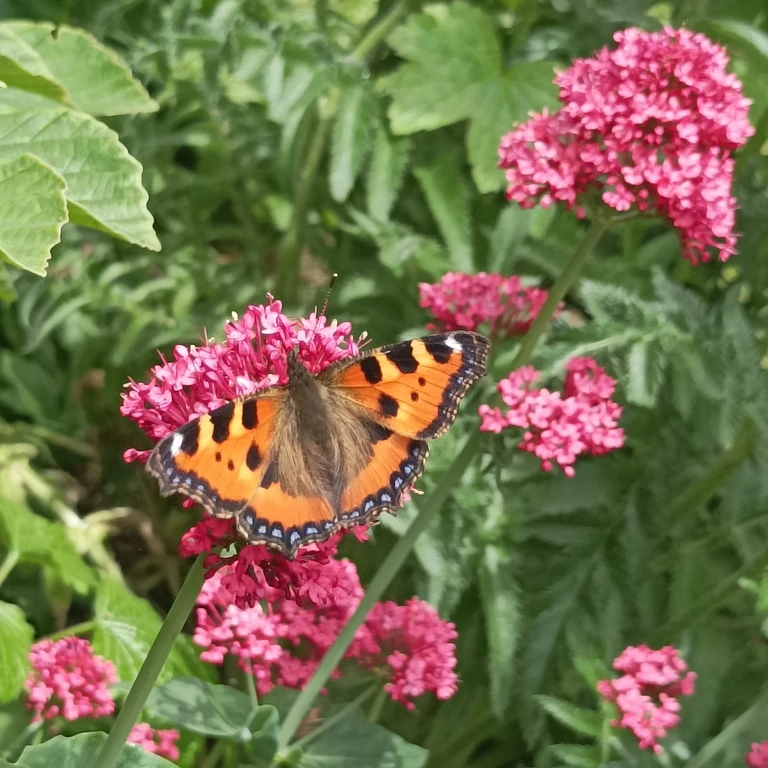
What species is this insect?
Aglais urticae
